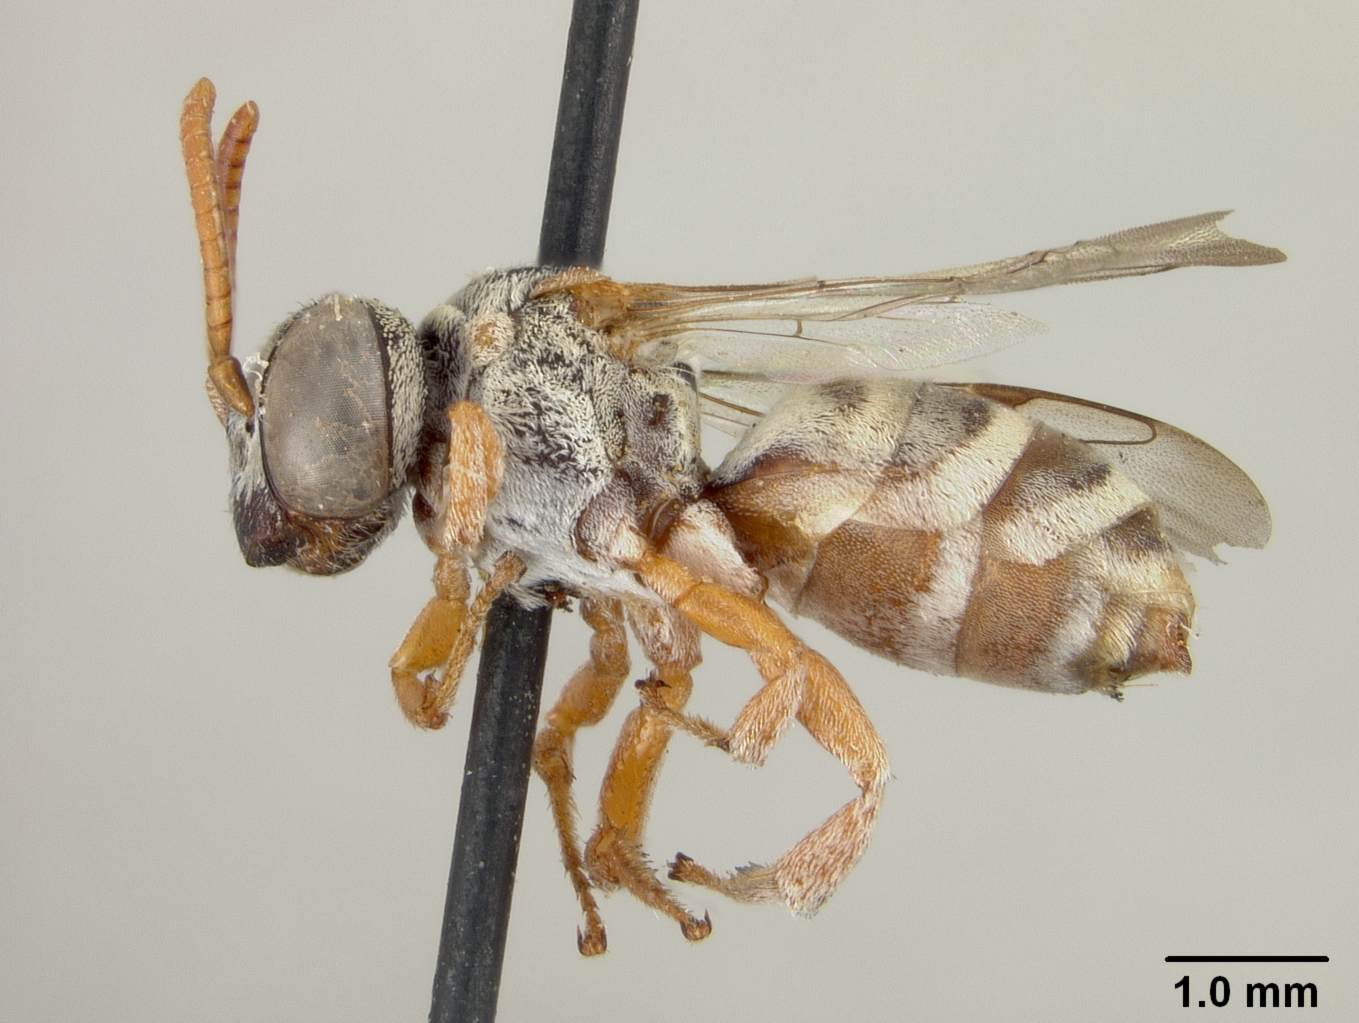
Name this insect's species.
Epeolus novomexicanus
